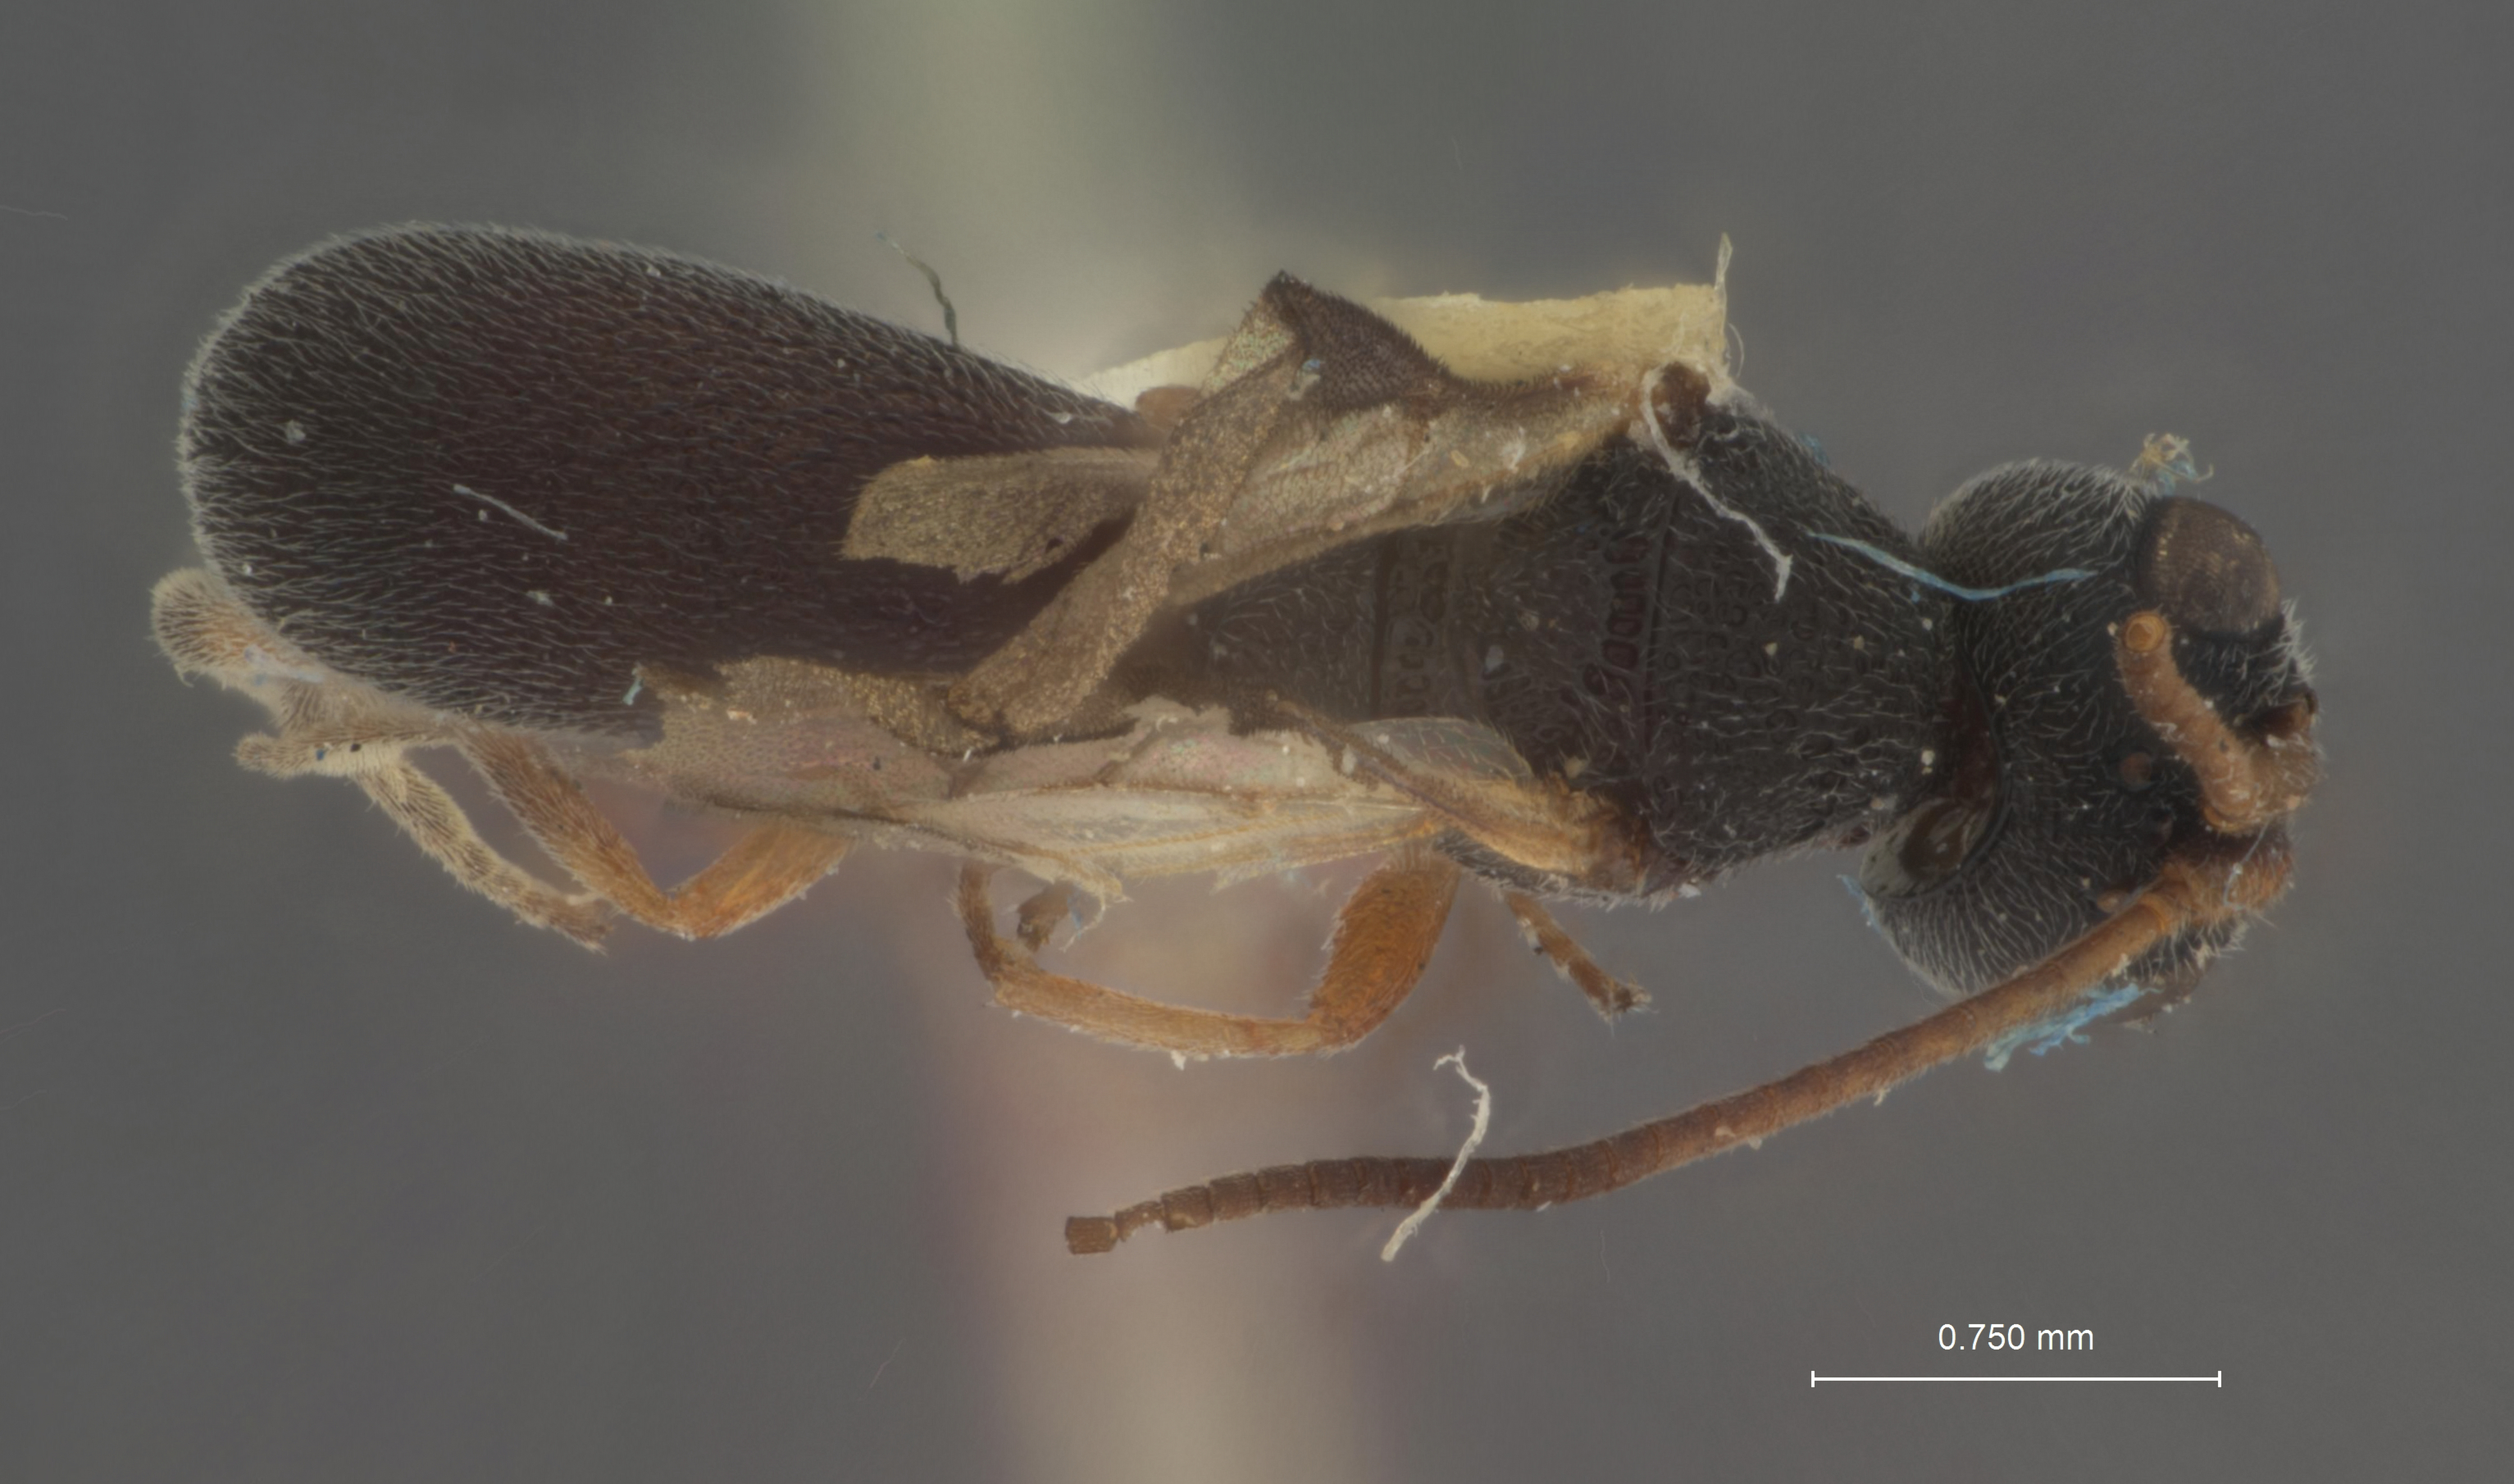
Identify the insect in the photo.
Ascogaster provancheri
